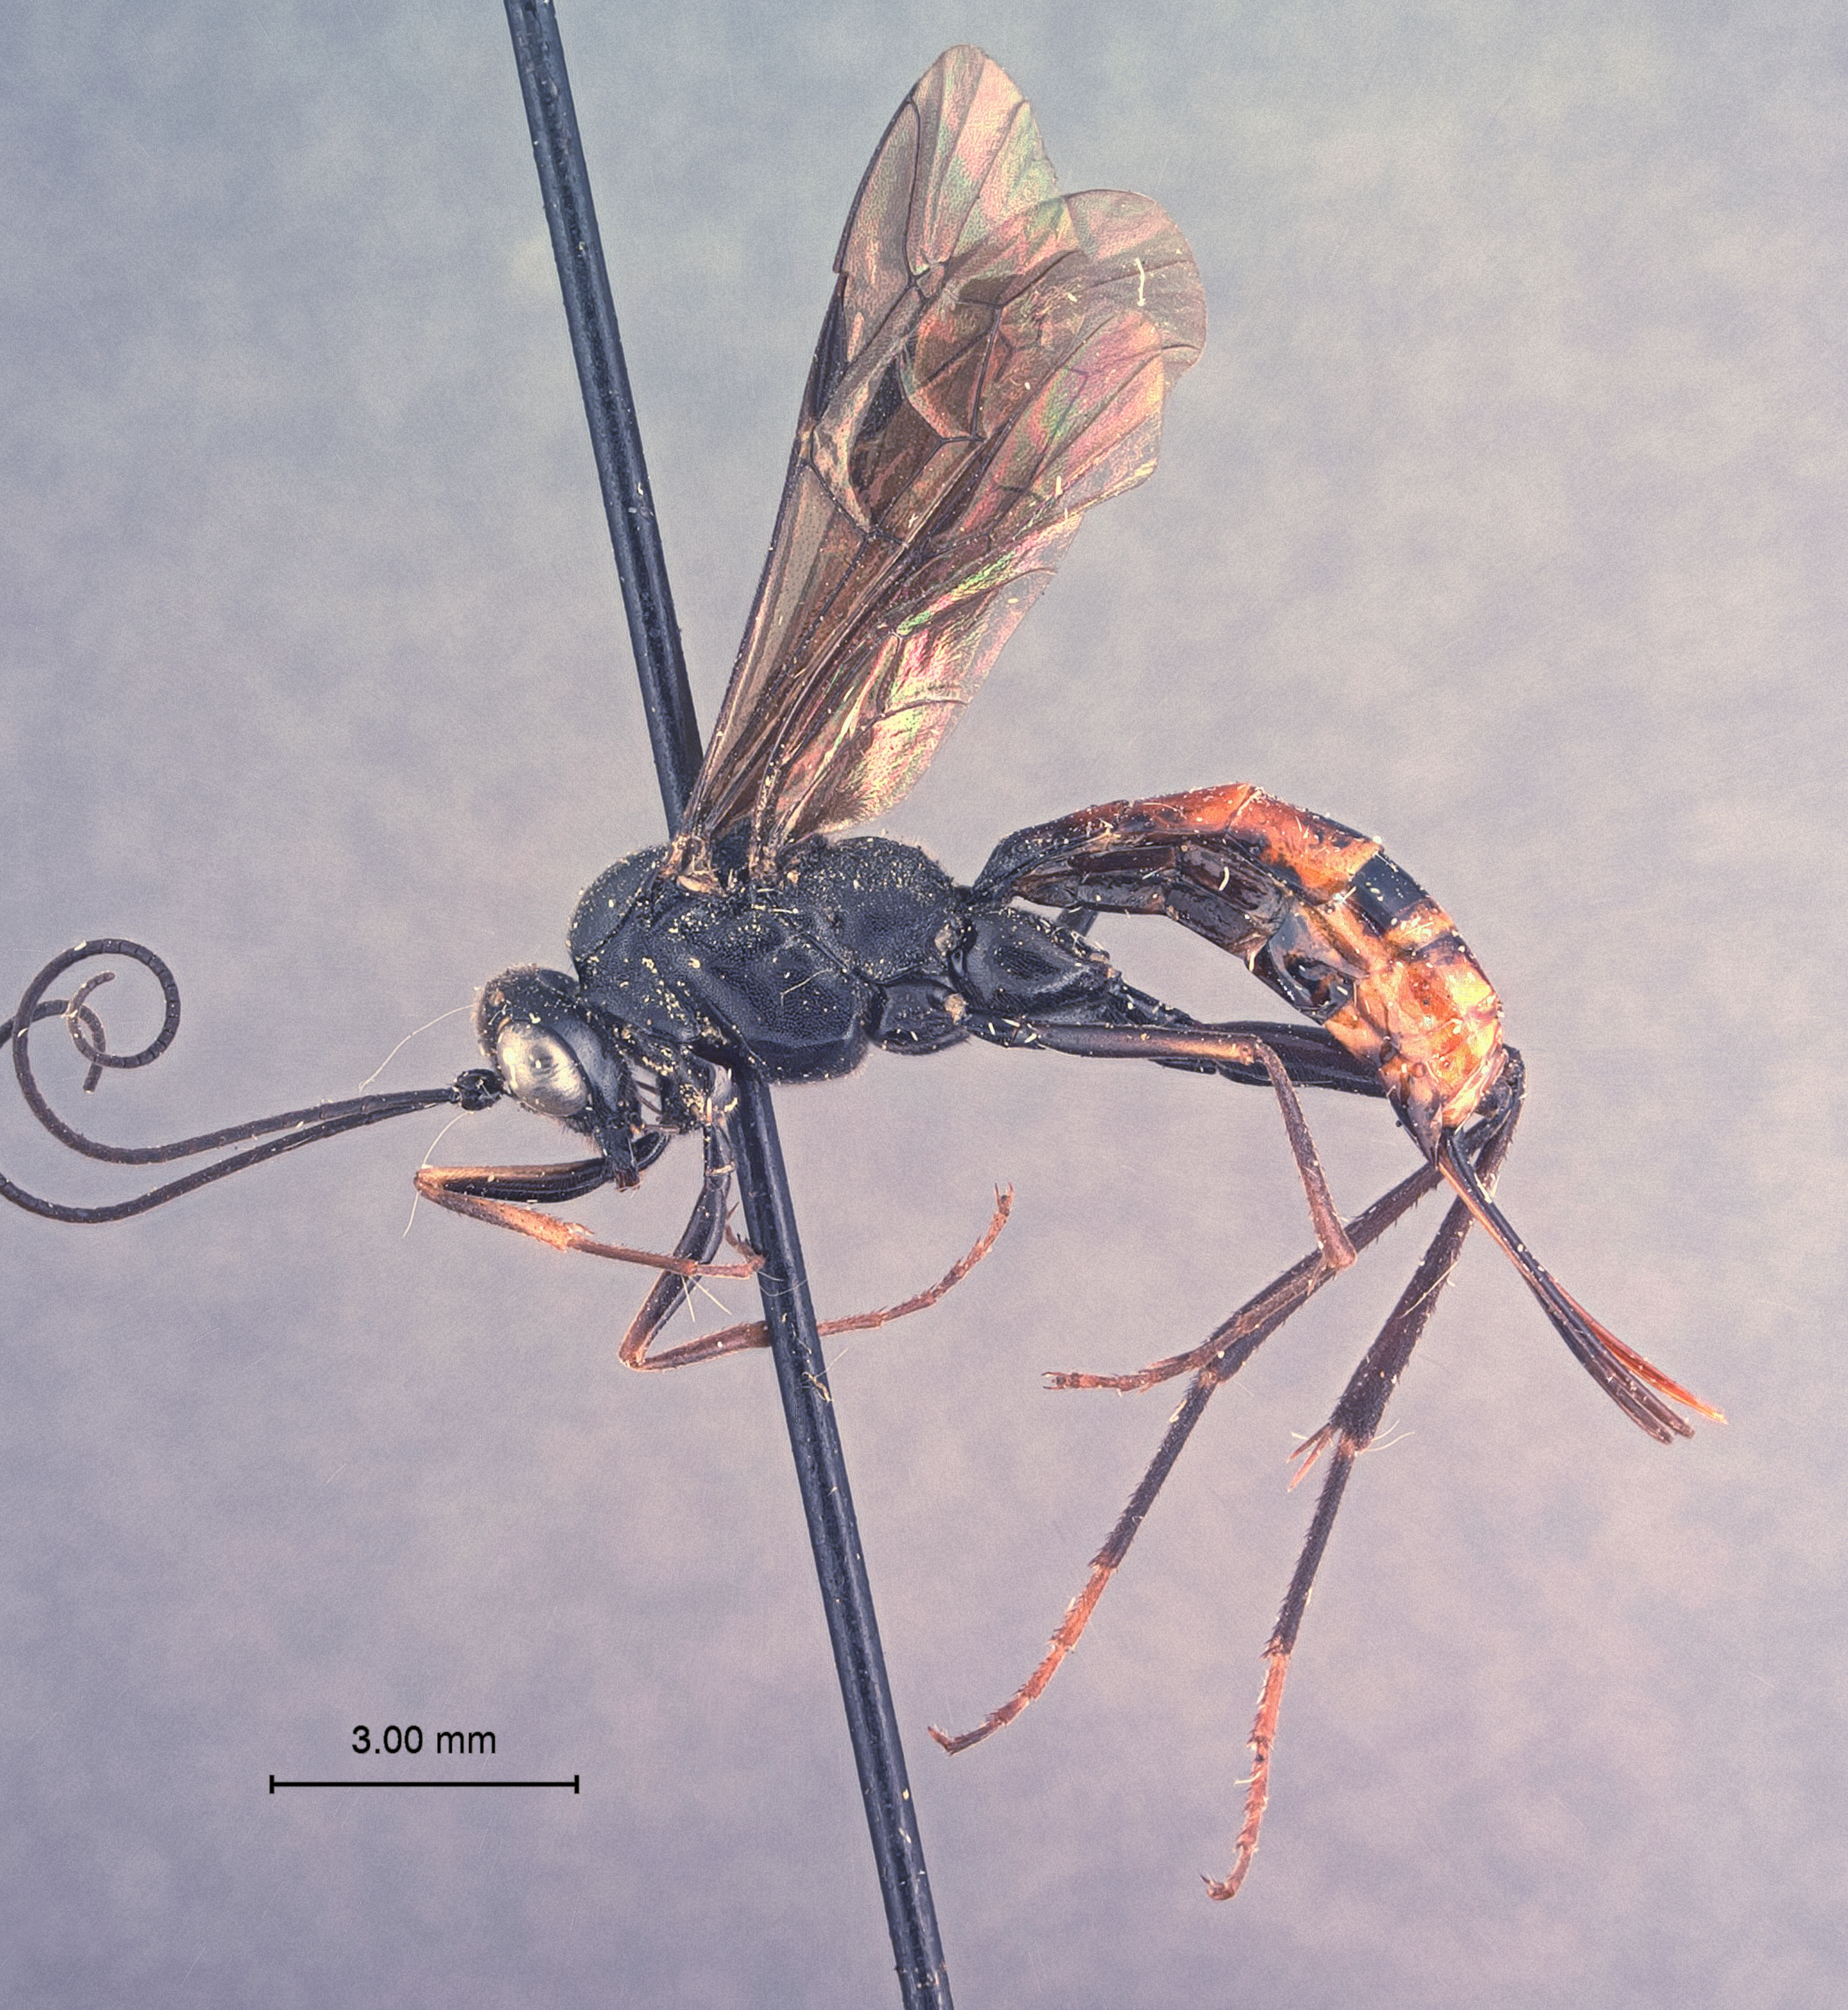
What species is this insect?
Exetastes ridens
